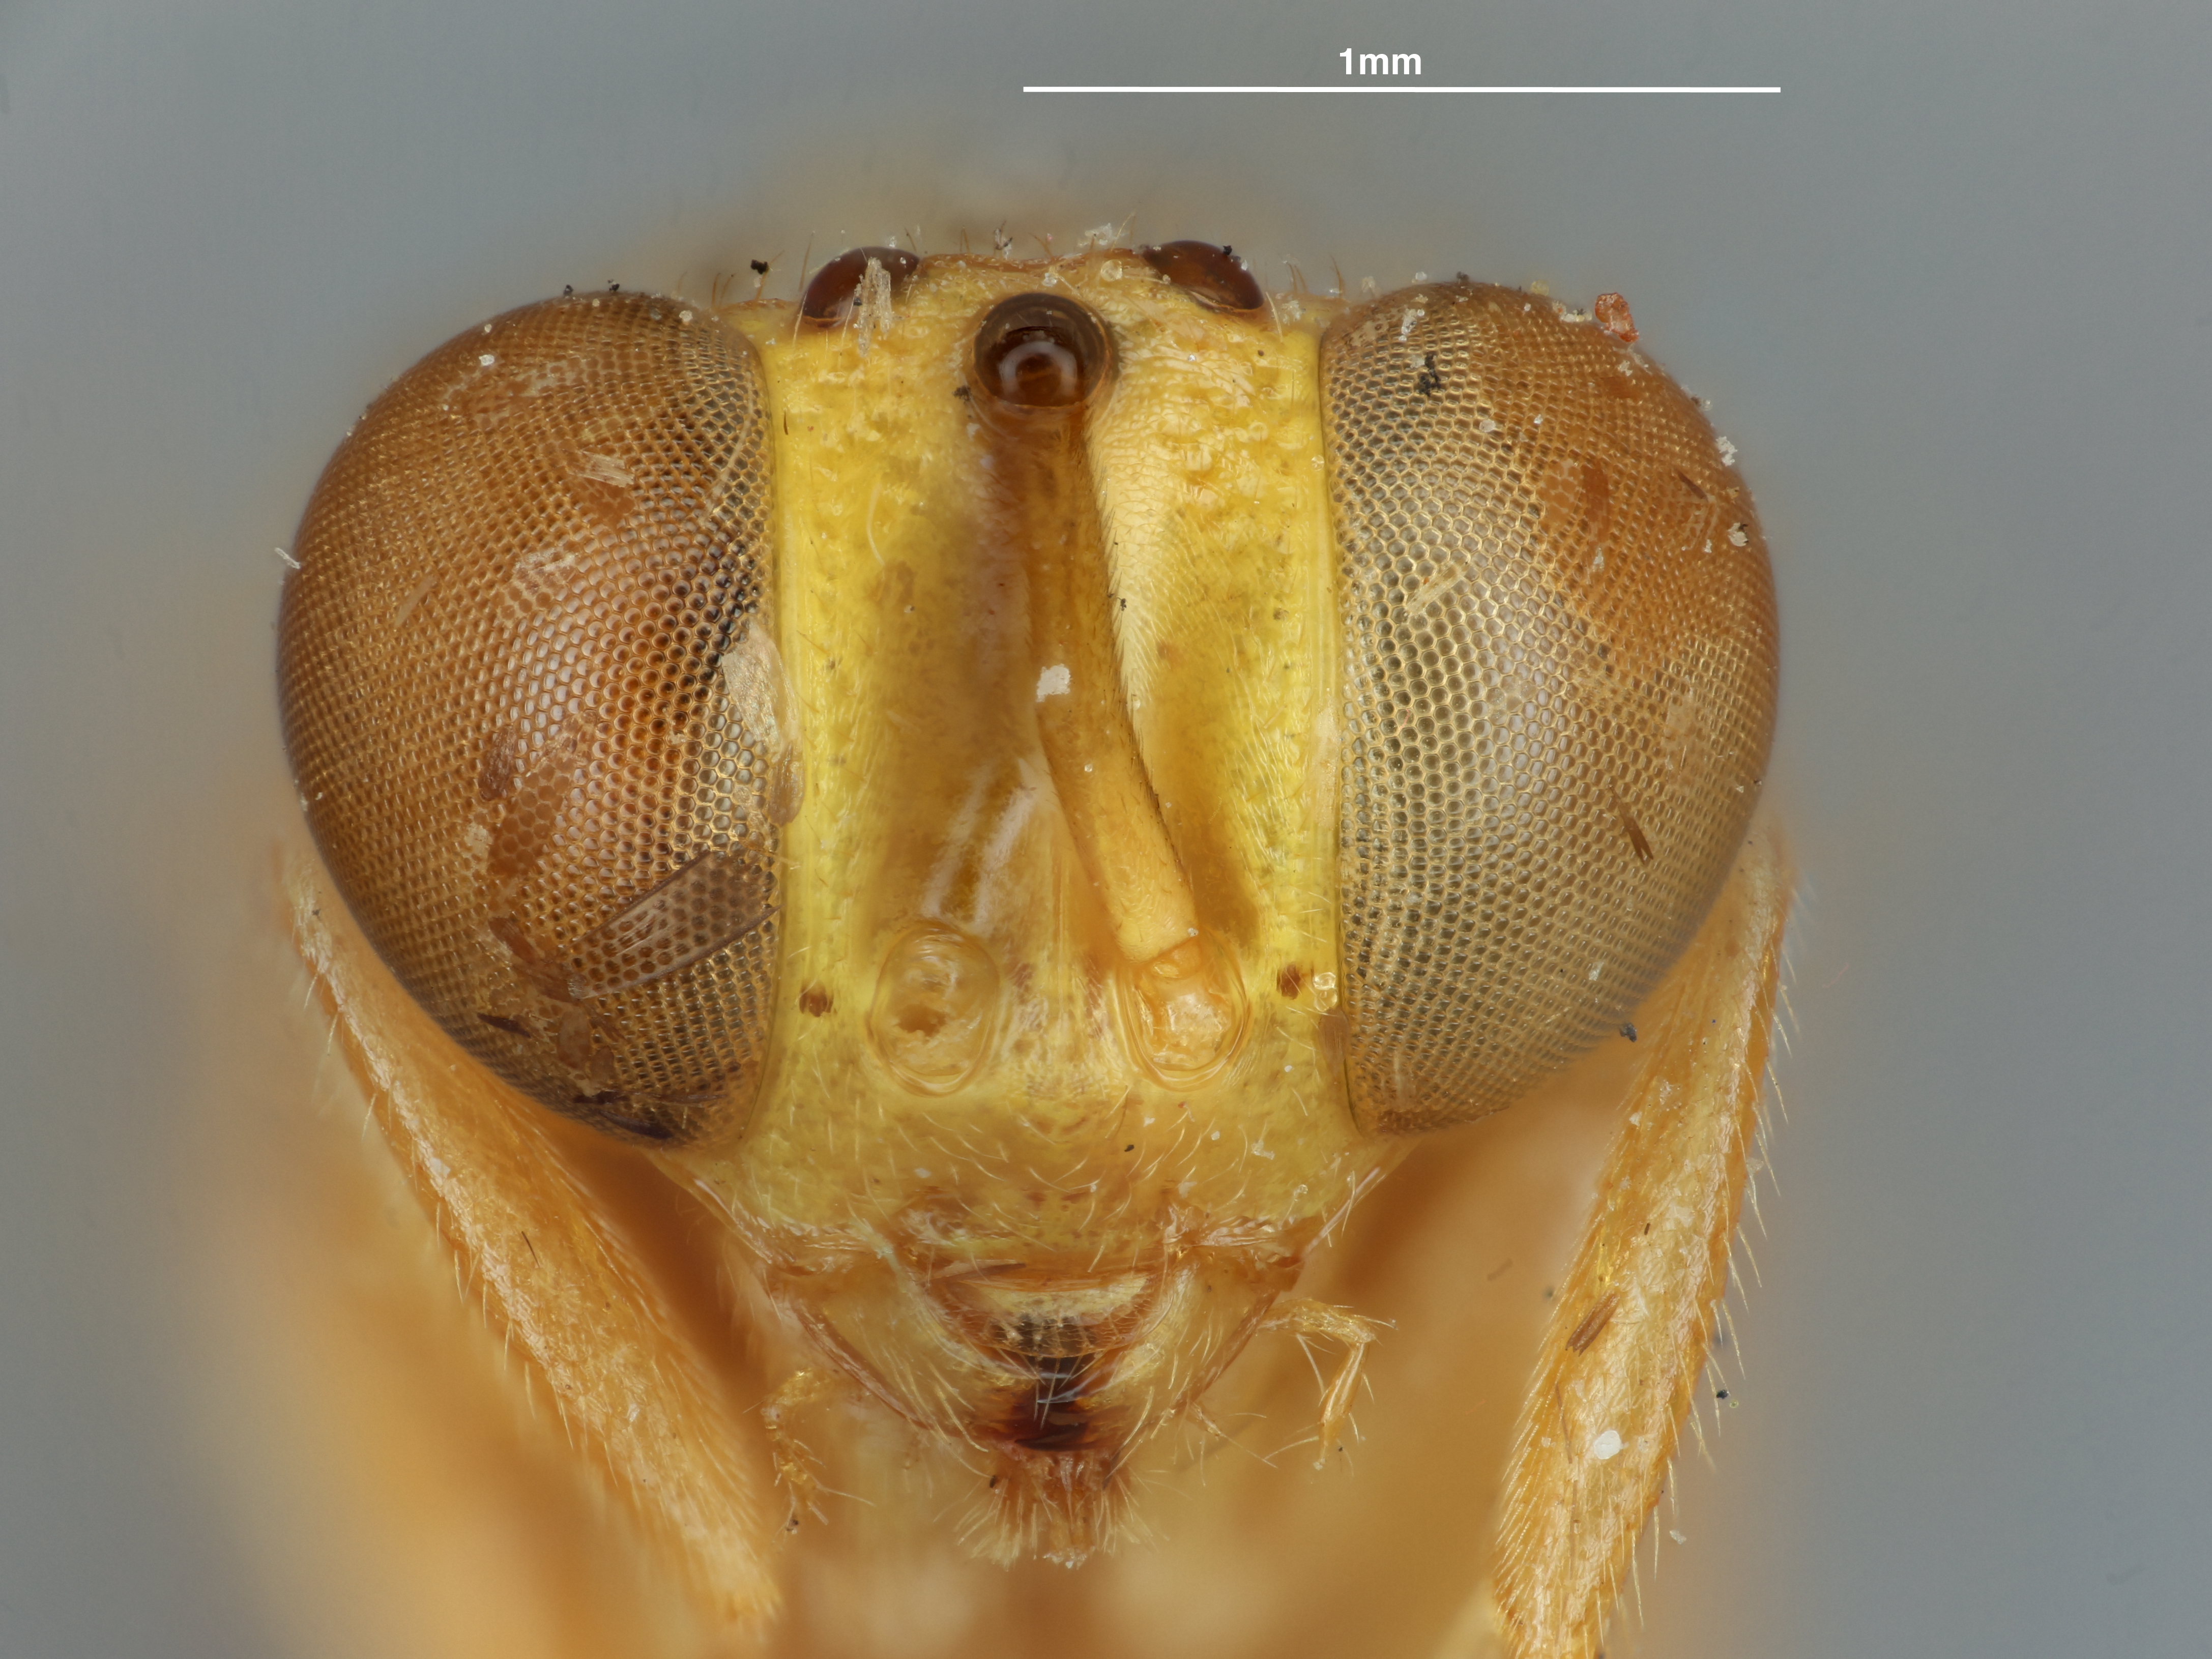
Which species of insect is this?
Spilochalcis marshalli
